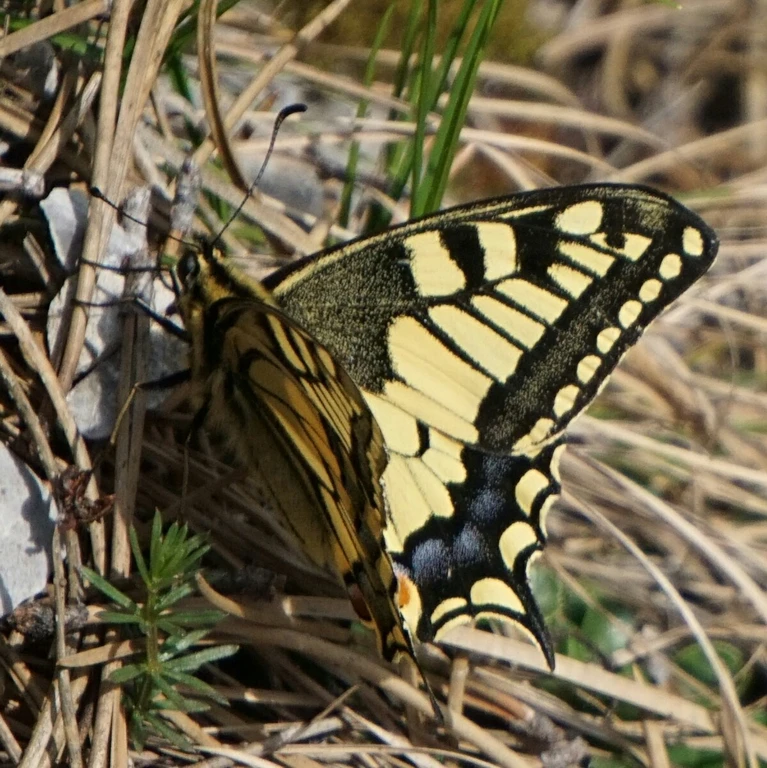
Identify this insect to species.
Papilio machaon
